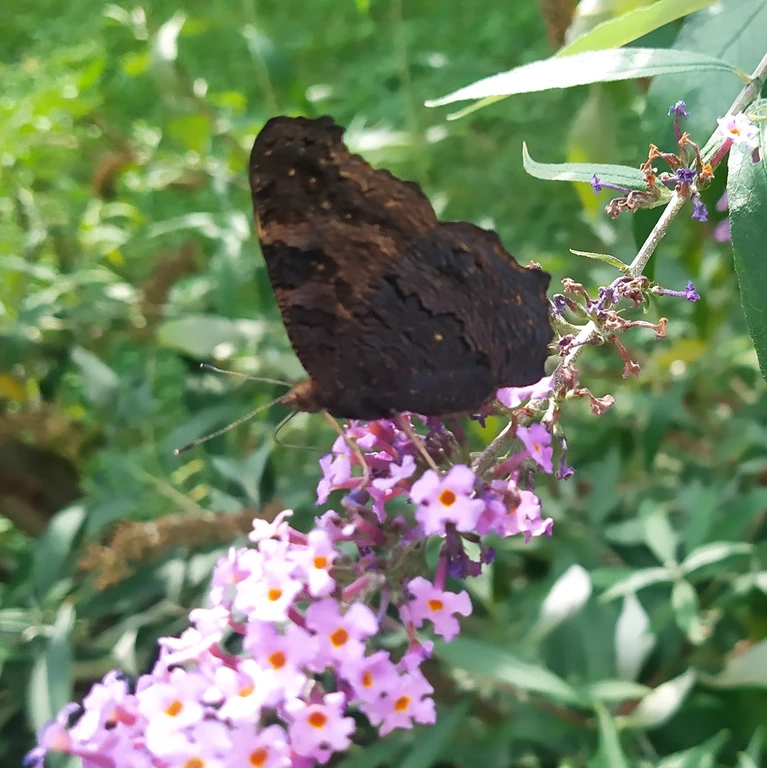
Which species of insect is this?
Aglais io
